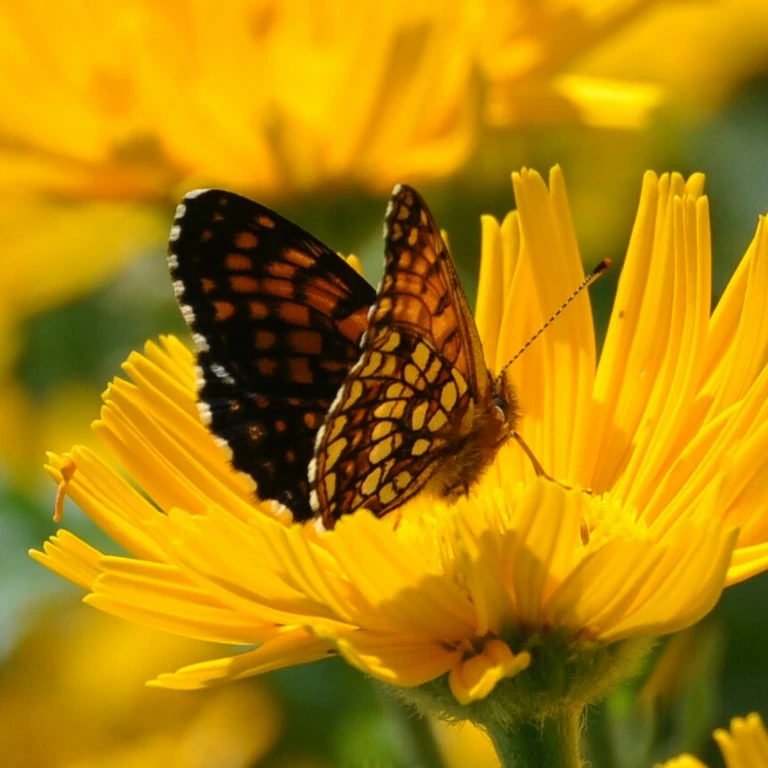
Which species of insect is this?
Melitaea diamina
